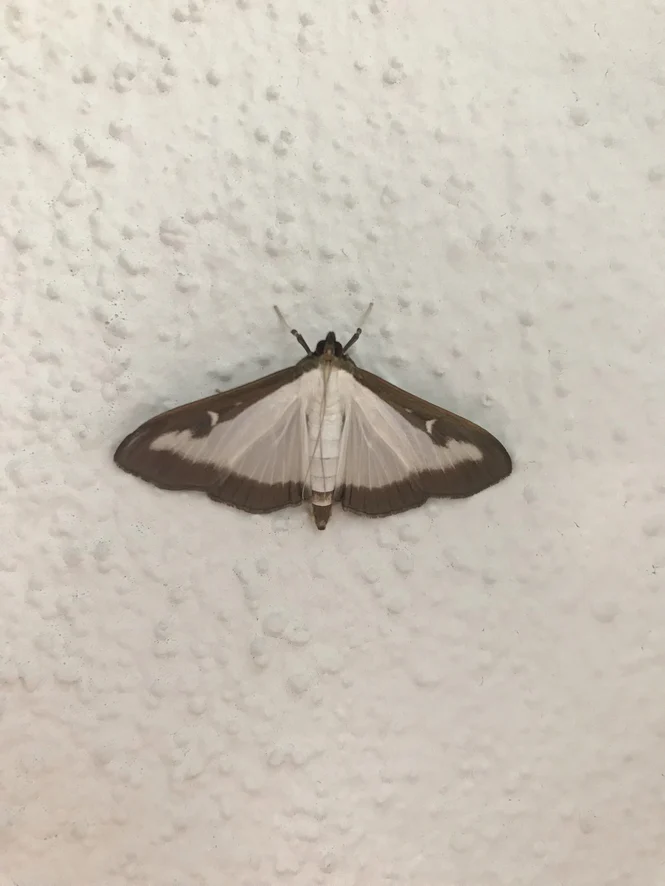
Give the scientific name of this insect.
Cydalima perspectalis
